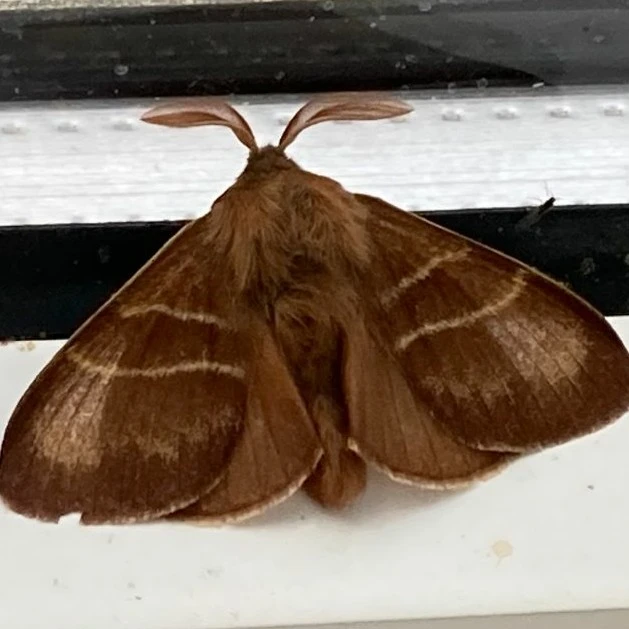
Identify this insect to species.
Macrothylacia rubi
